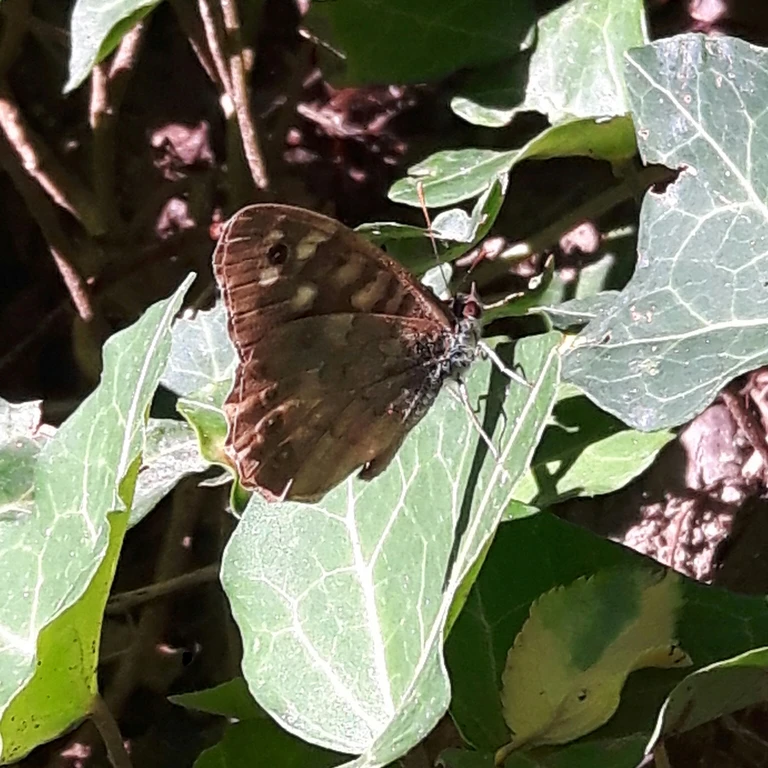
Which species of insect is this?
Pararge aegeria
